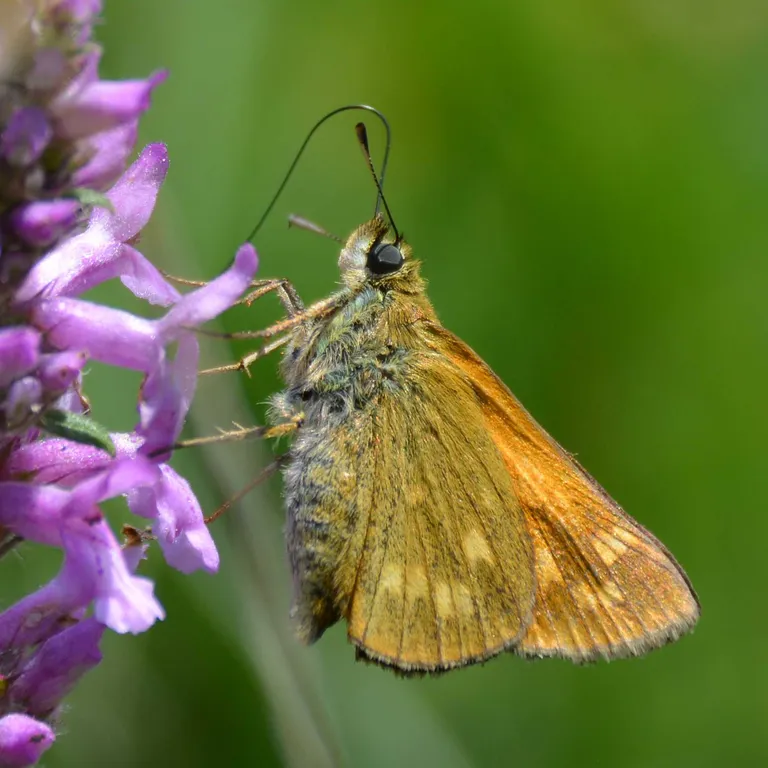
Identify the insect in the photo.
Ochlodes sylvanus (also Ochlodes venata)
